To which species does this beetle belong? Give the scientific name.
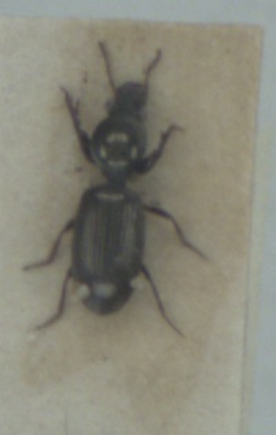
Dyschirius impunctipennis
